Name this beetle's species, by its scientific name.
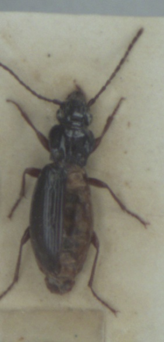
Patrobus atrorufus
